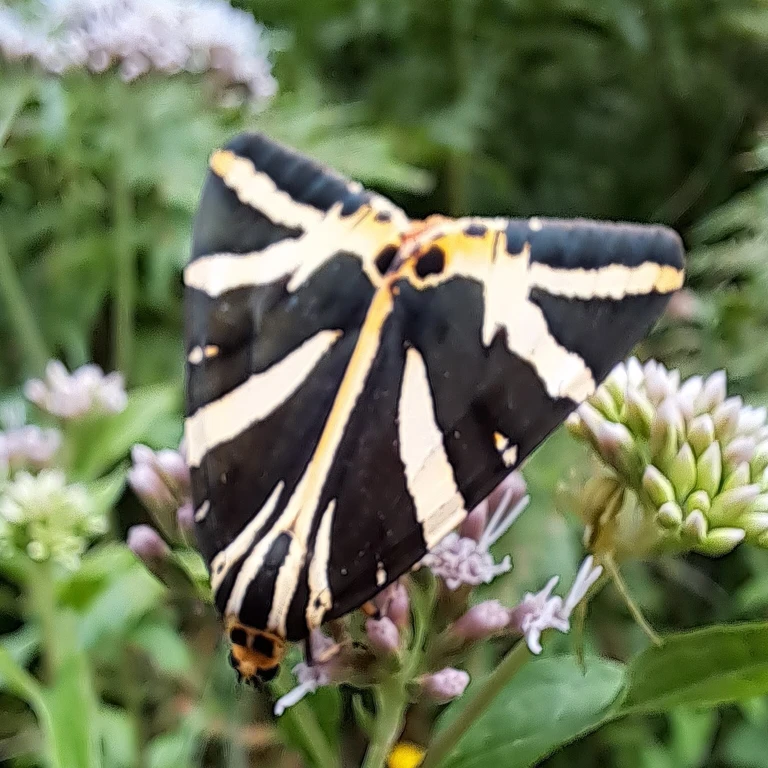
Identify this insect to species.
Euplagia quadripunctaria
